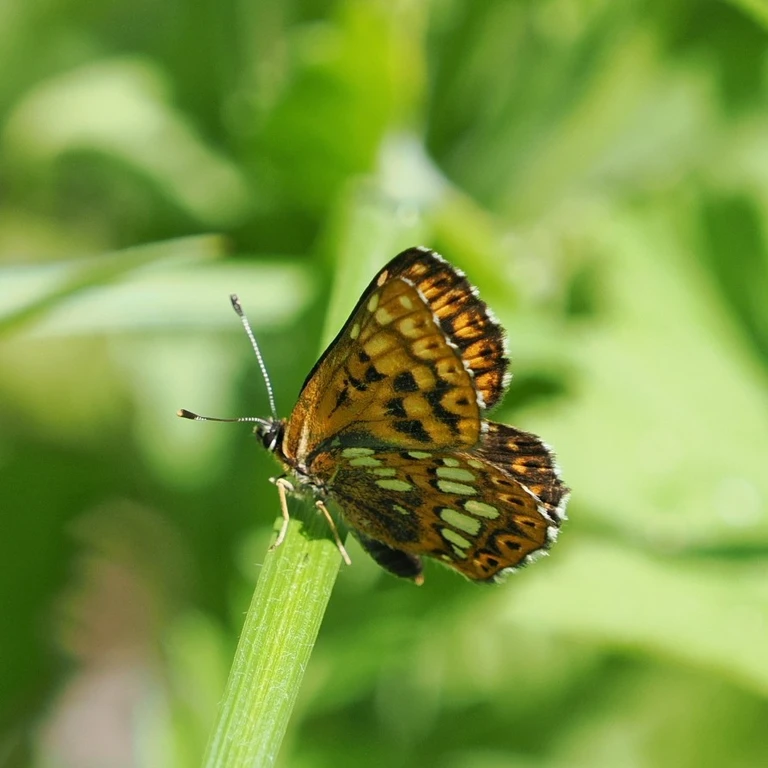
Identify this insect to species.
Hamearis lucina
